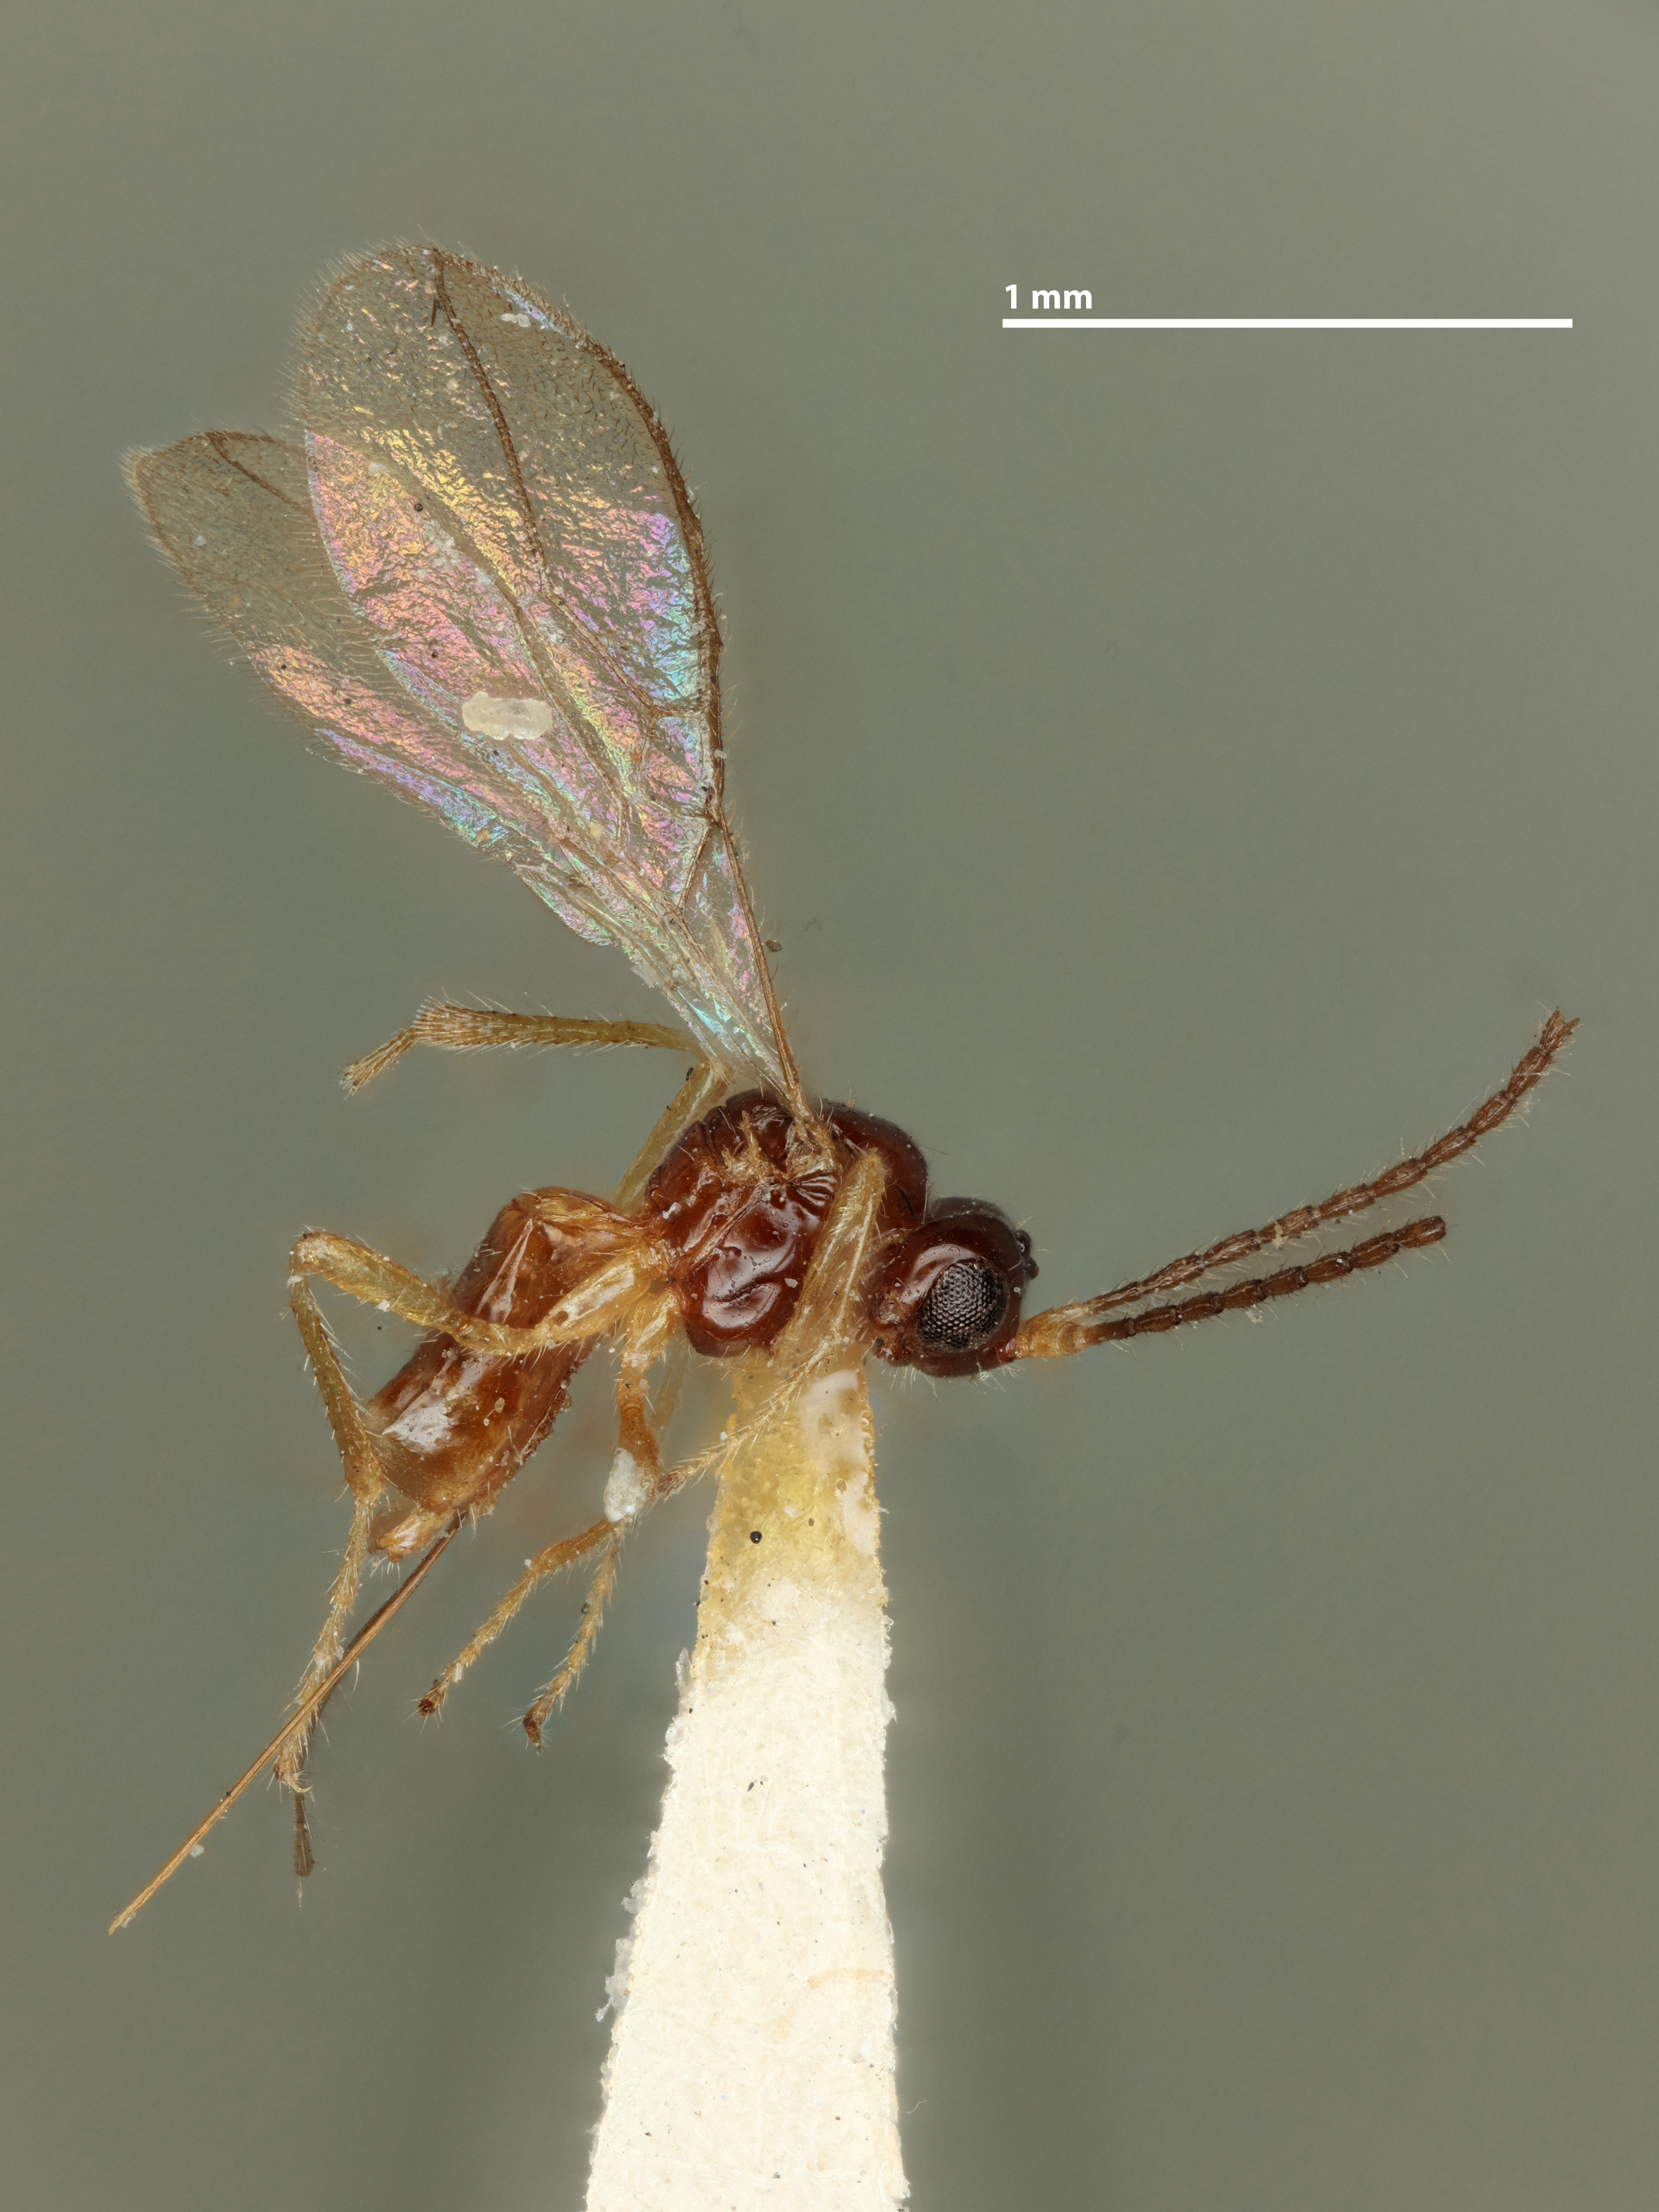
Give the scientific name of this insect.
Aspilota armillariae
